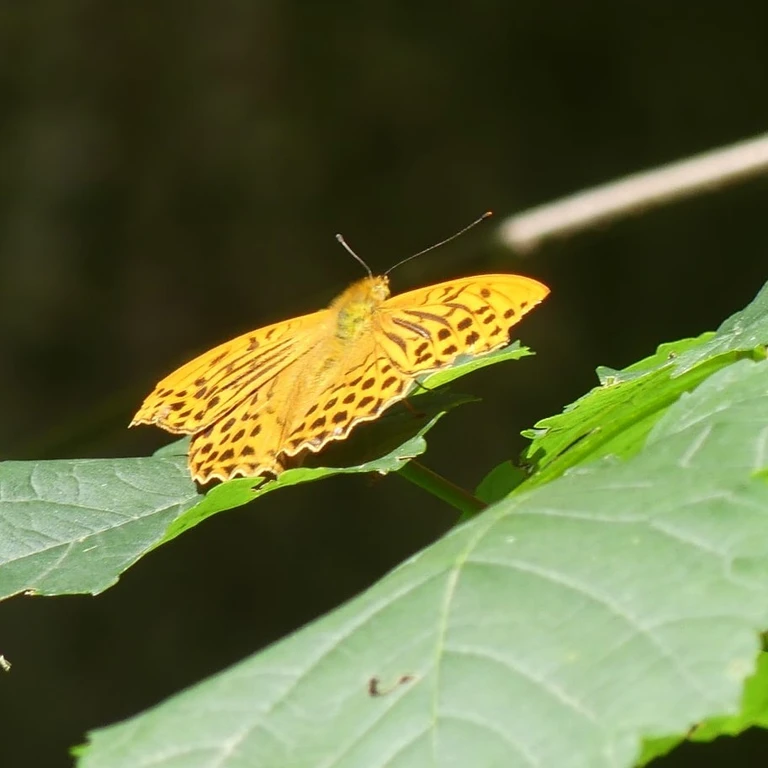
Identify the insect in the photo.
Argynnis paphia
